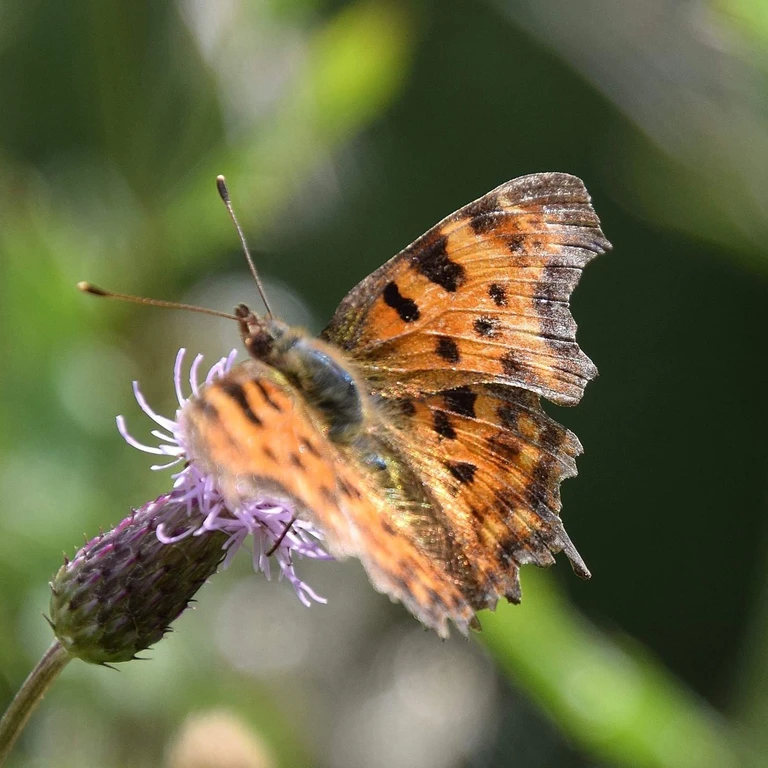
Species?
Polygonia c-album
